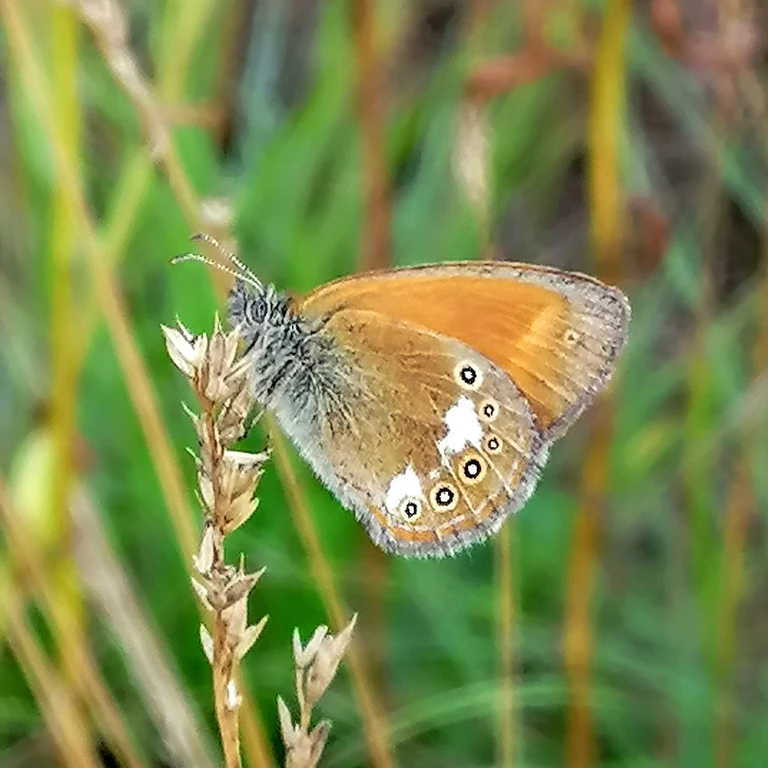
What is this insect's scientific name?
Coenonympha glycerion (also Coenonympha iphis)
